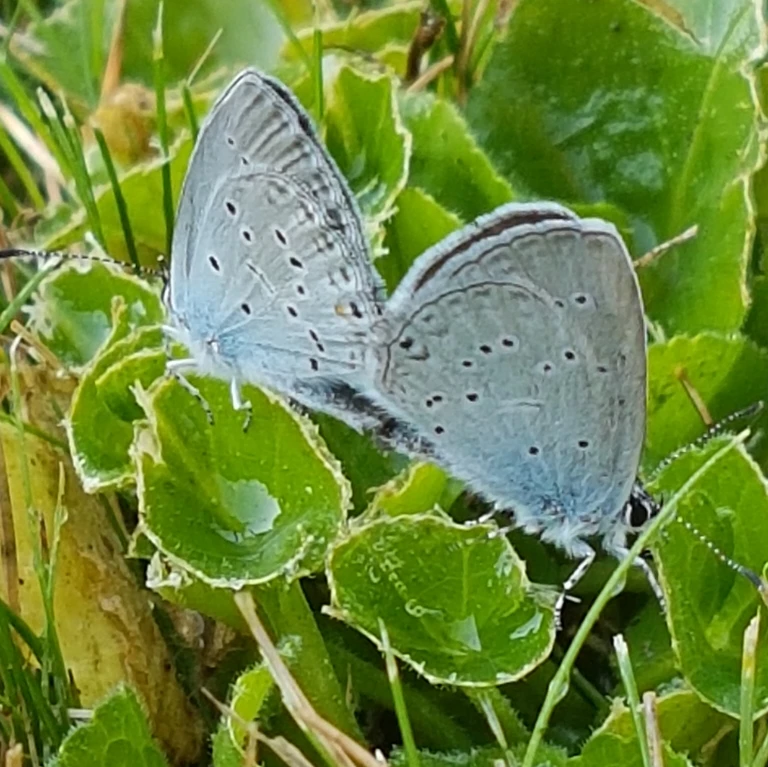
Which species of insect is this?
Cupido argiades (also Elkalyce argiades)
